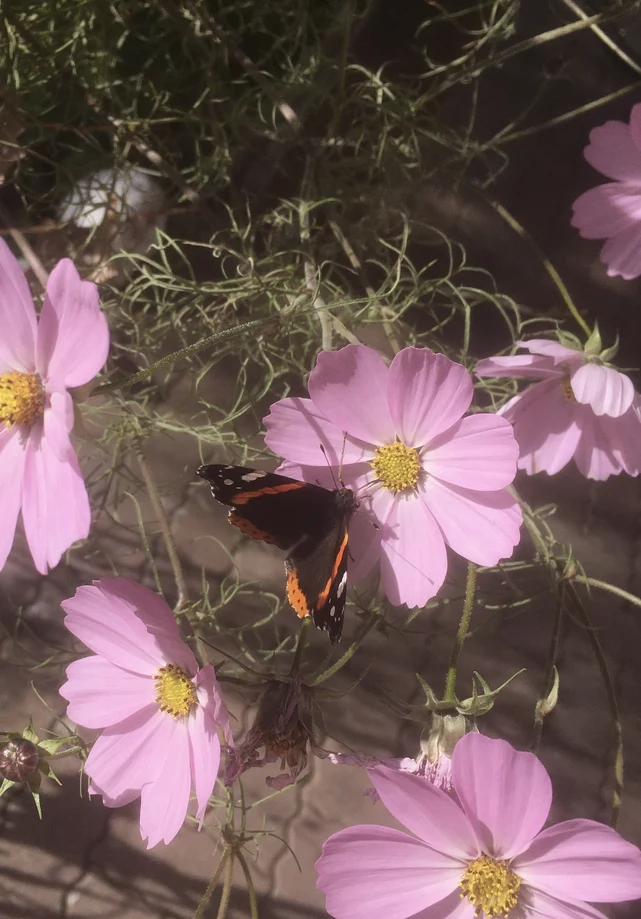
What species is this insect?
Vanessa atalanta
